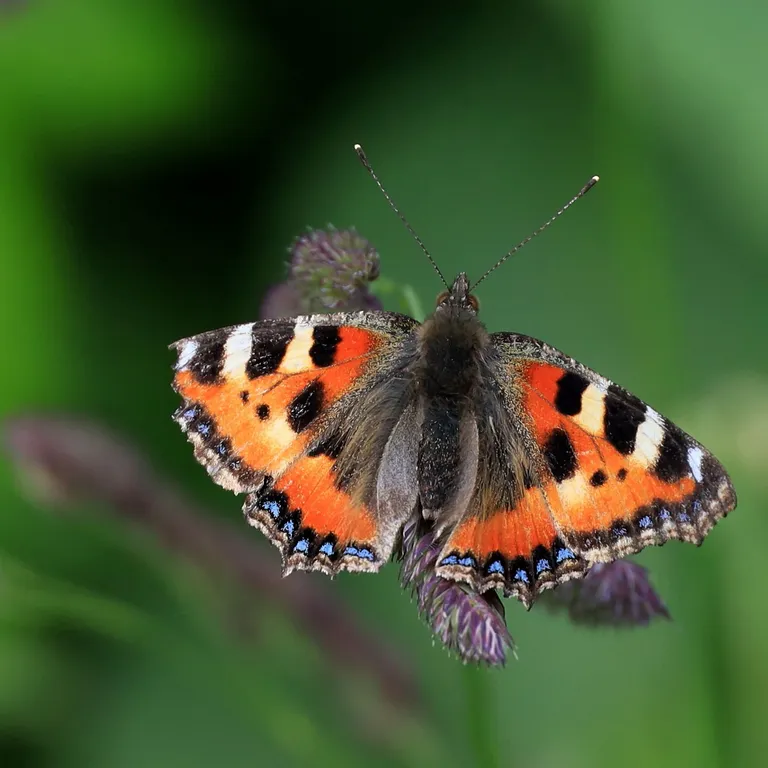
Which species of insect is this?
Aglais urticae
